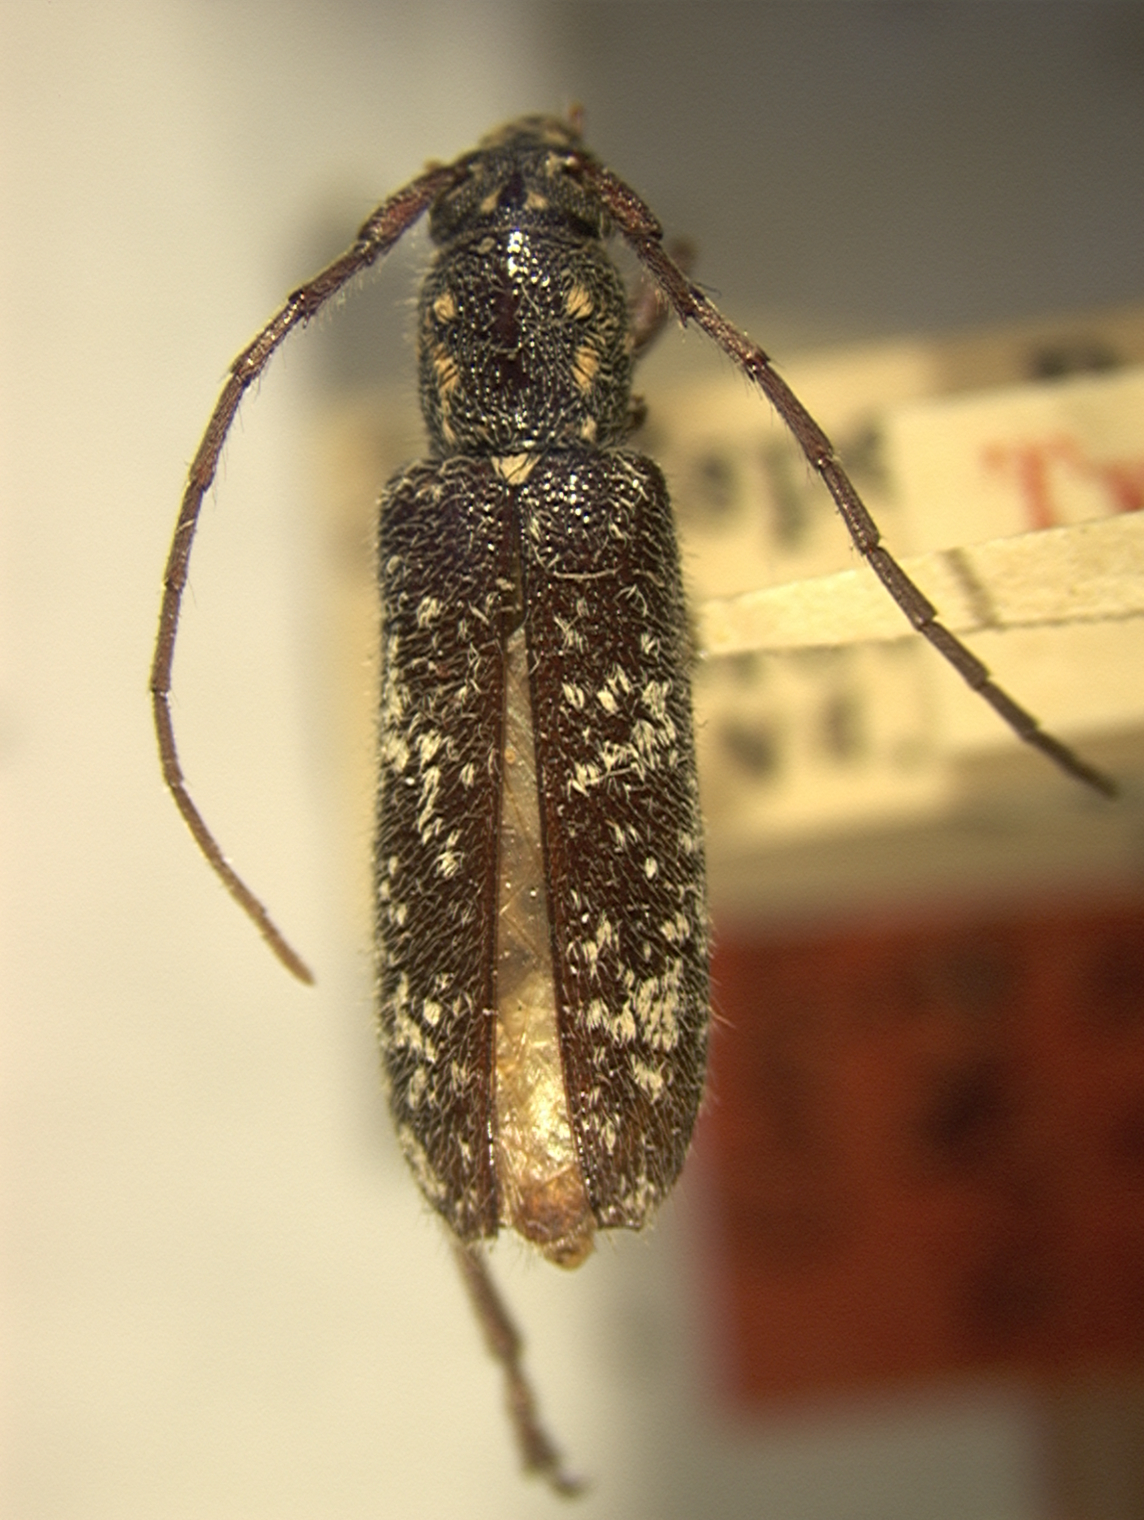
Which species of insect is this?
Anelaphus niveivestitus (also Elaphidion niveivestitum)
